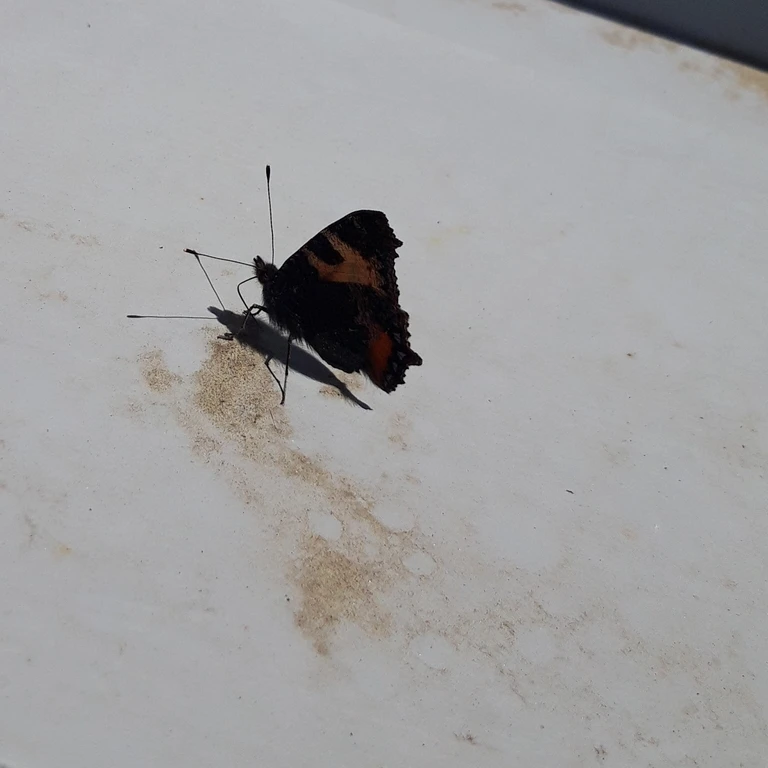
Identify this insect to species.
Aglais urticae
